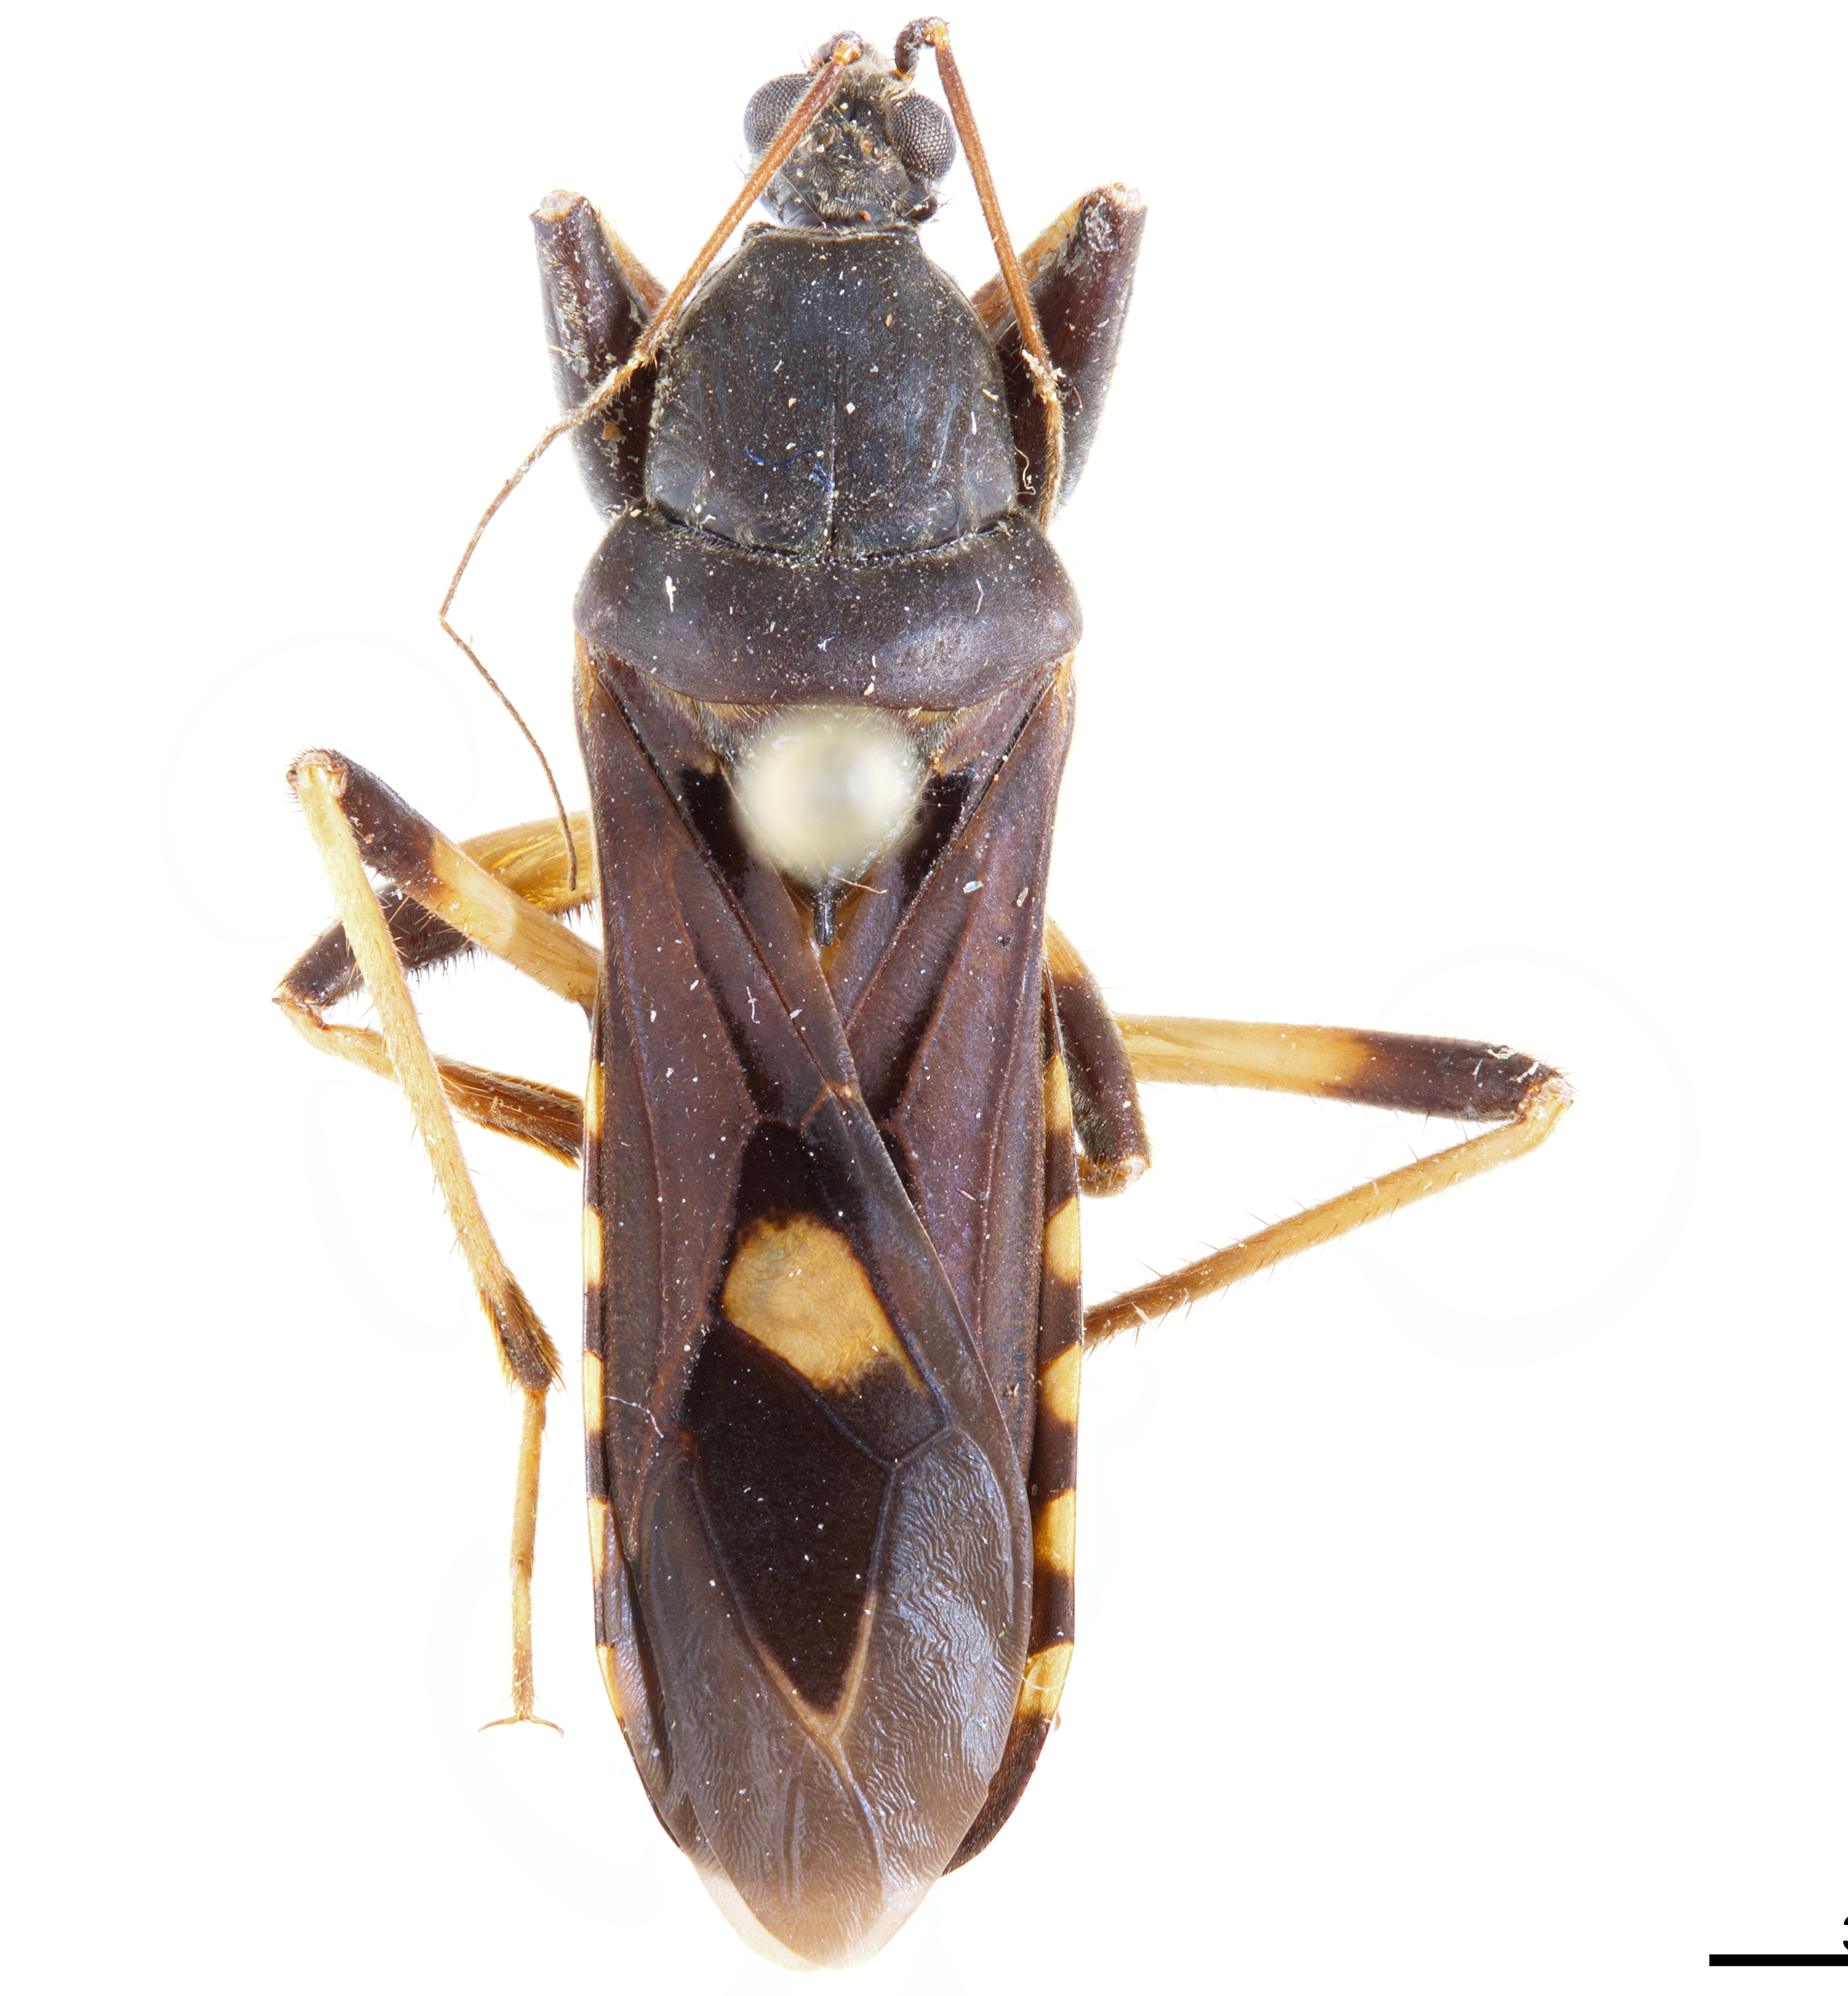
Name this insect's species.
Ectomocoris atrox
